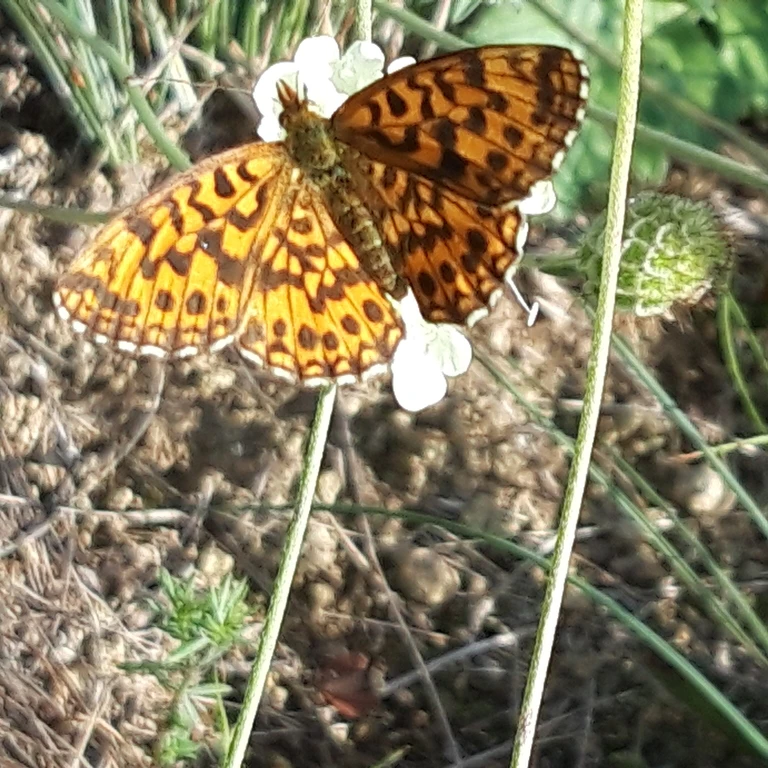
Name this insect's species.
Boloria dia
